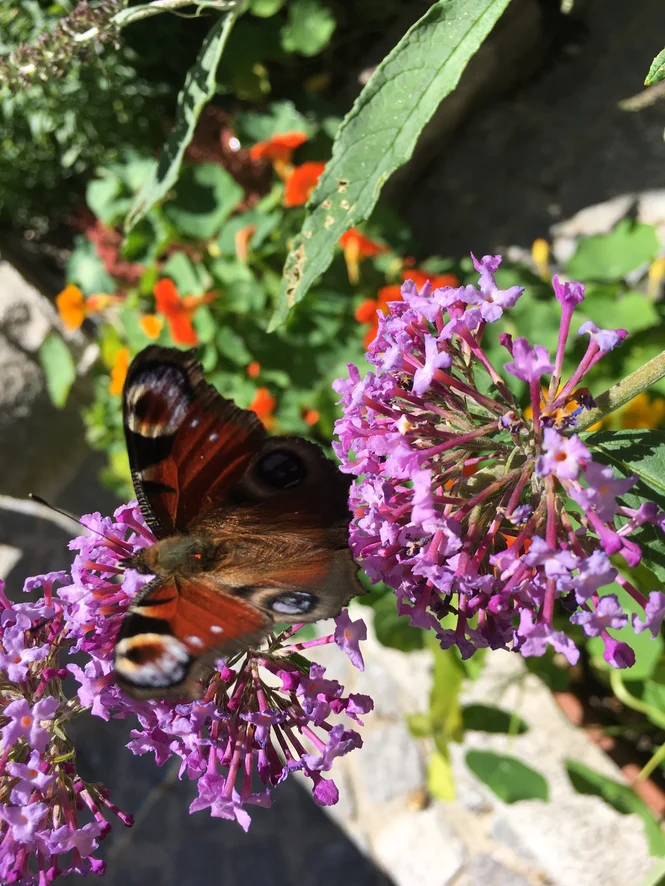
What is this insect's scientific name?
Aglais io
